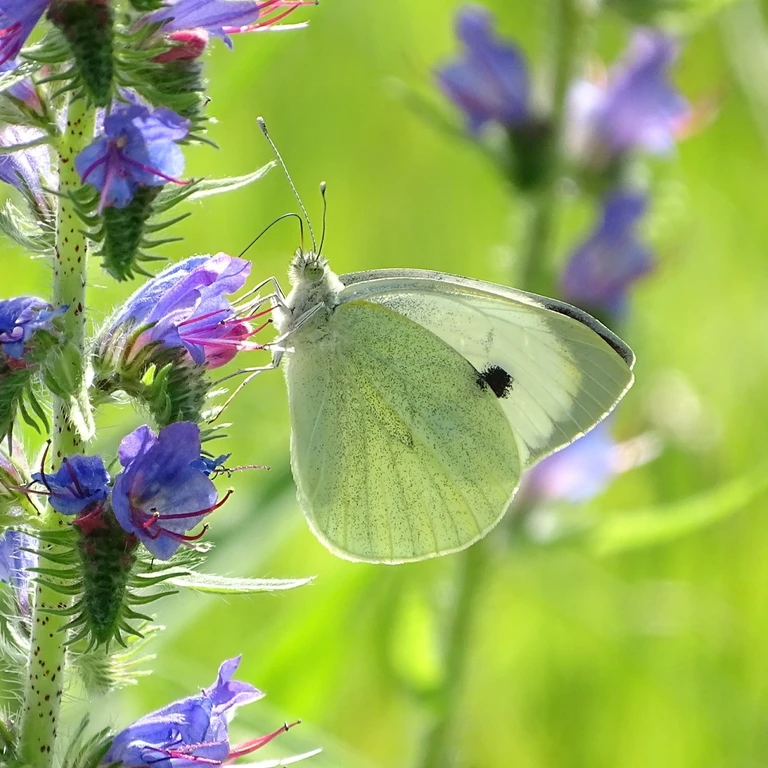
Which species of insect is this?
Pieris brassicae
